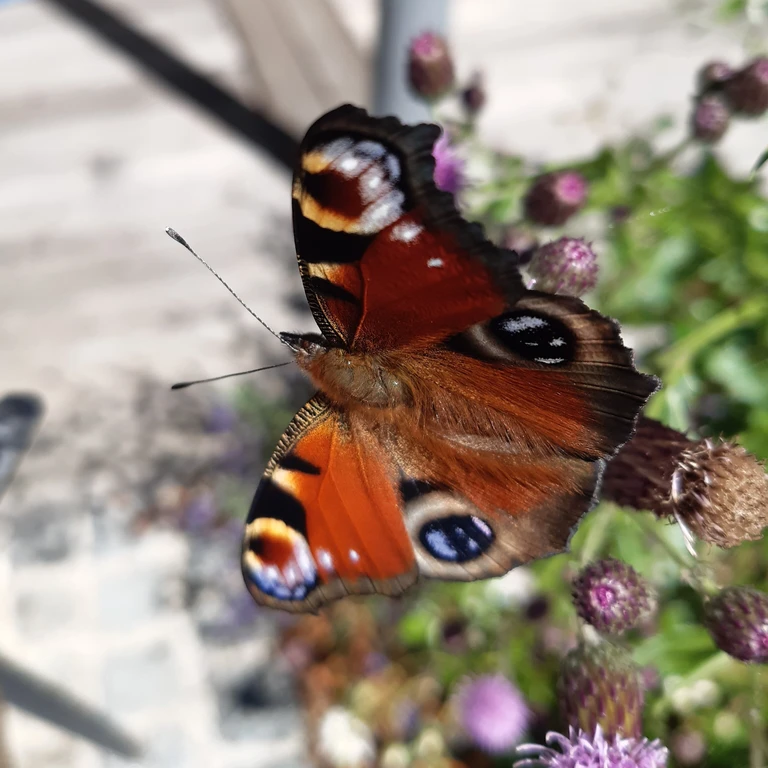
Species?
Aglais io
